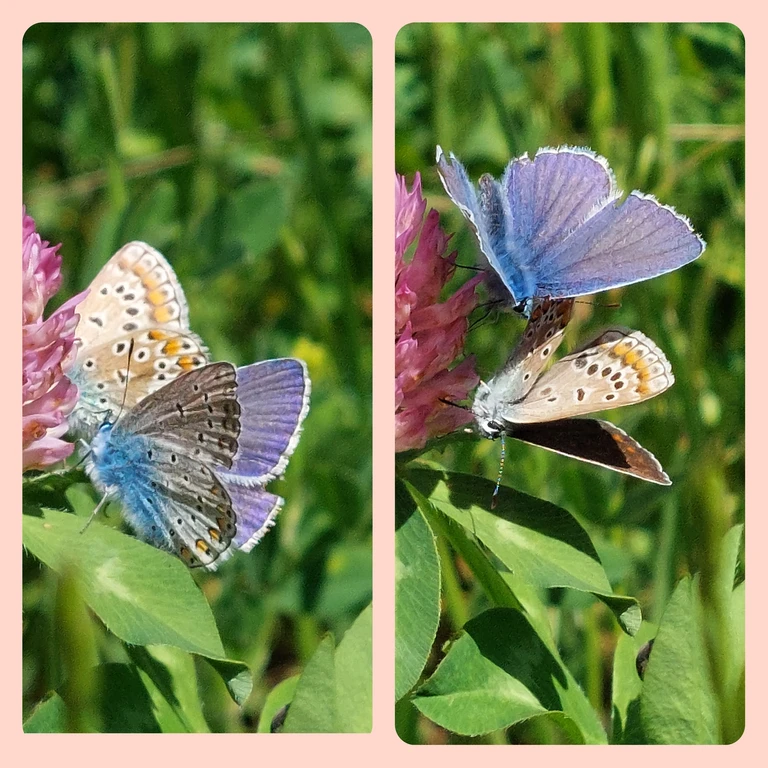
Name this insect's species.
Polyommatus icarus
